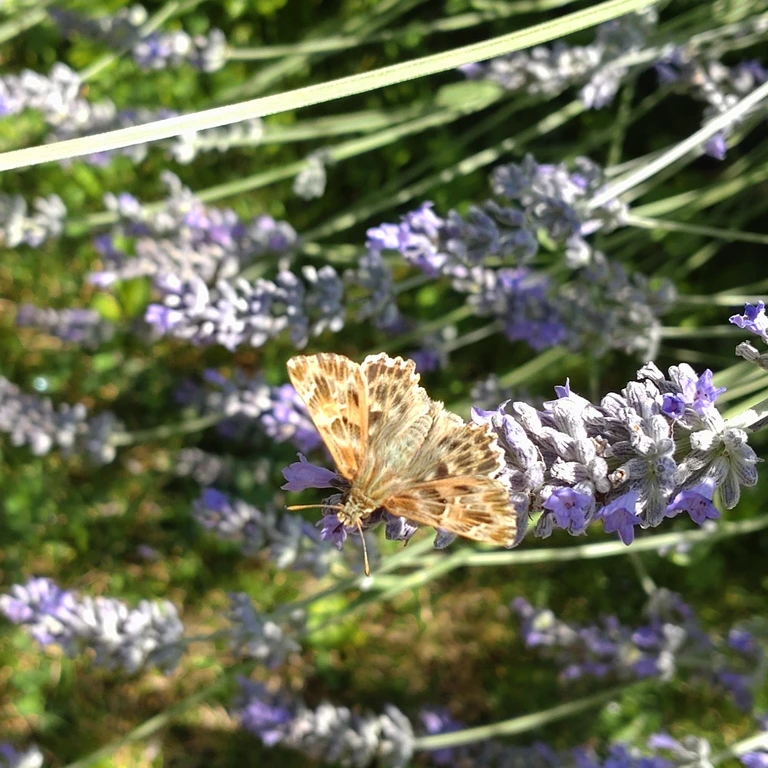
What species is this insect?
Carcharodus alceae
